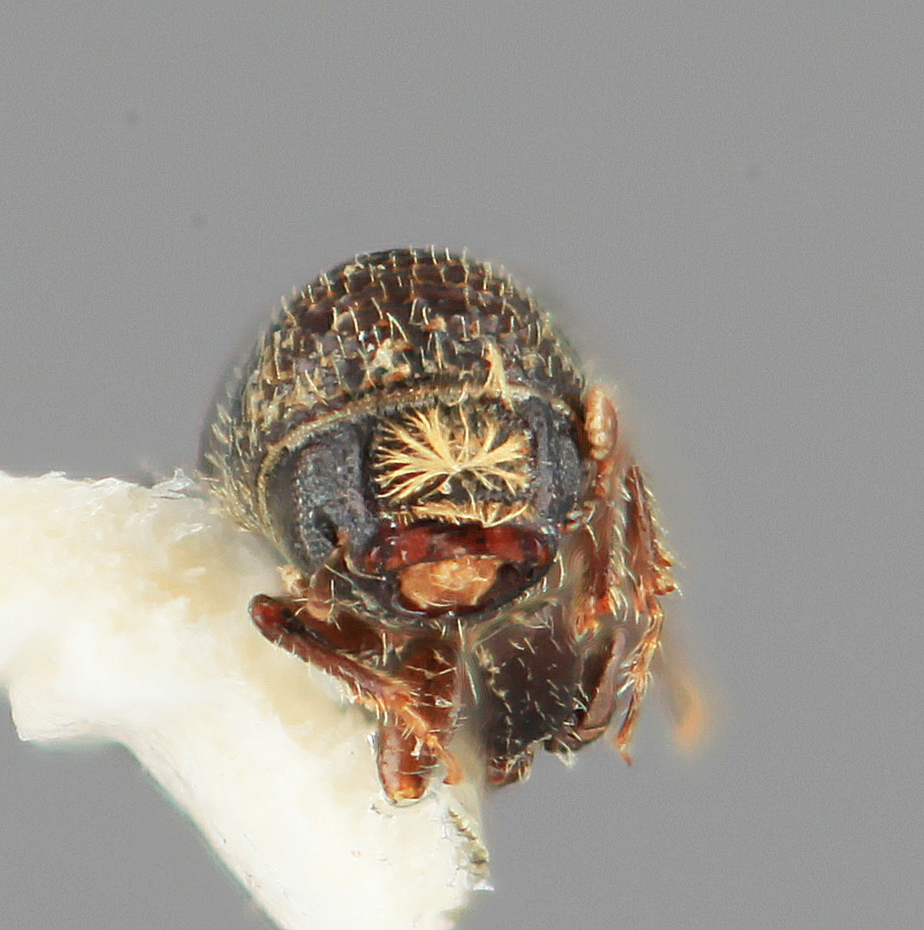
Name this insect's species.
Pityophthorus anthracinus
